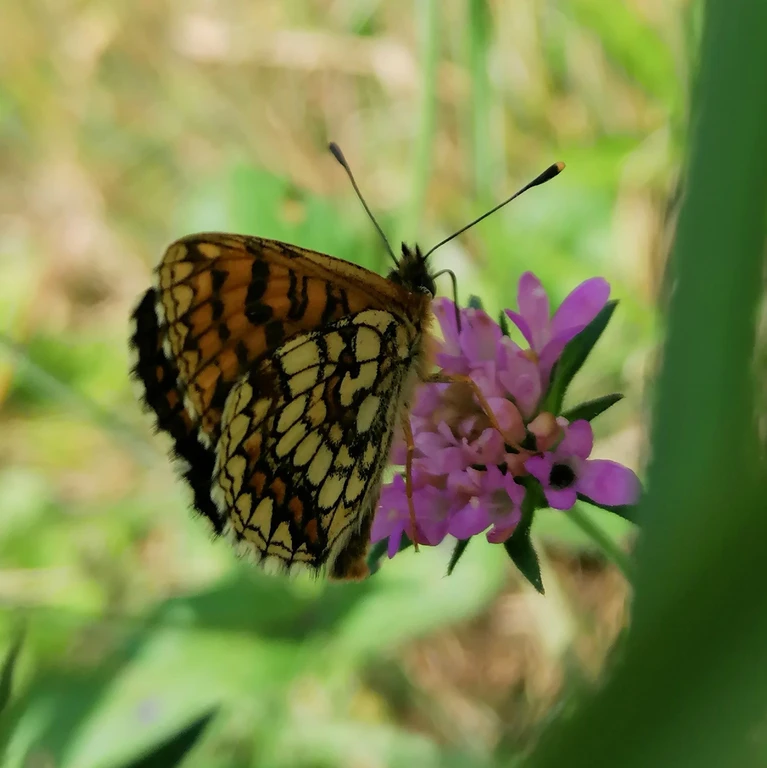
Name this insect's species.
Melitaea athalia
